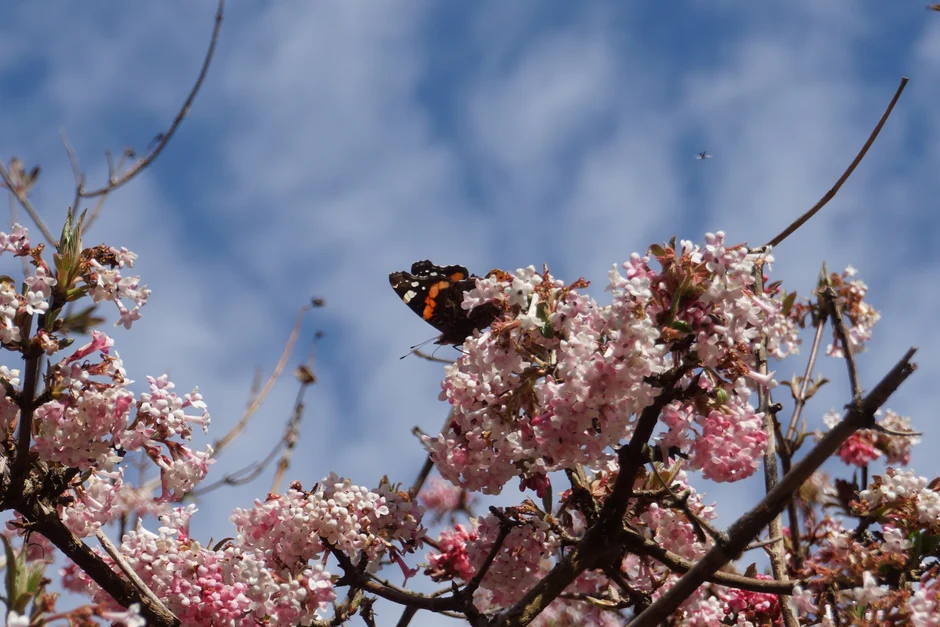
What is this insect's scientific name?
Vanessa atalanta
